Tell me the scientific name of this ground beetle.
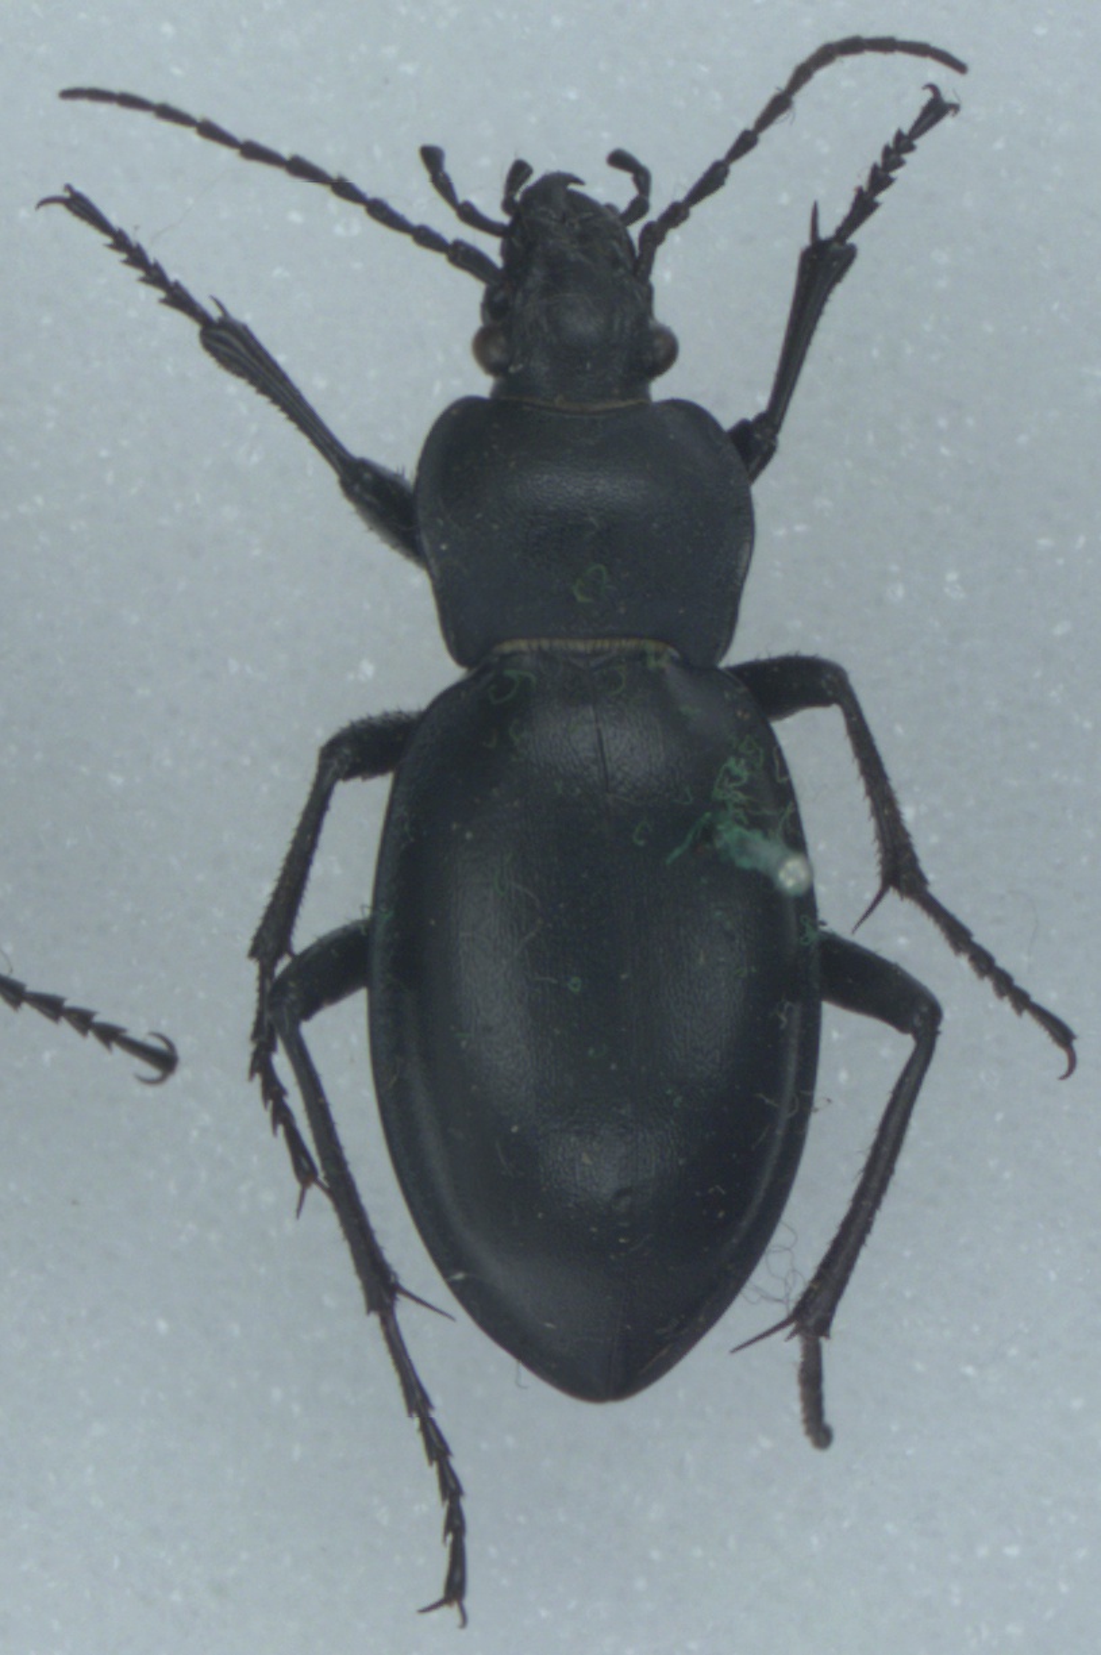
Carabus glabratus
